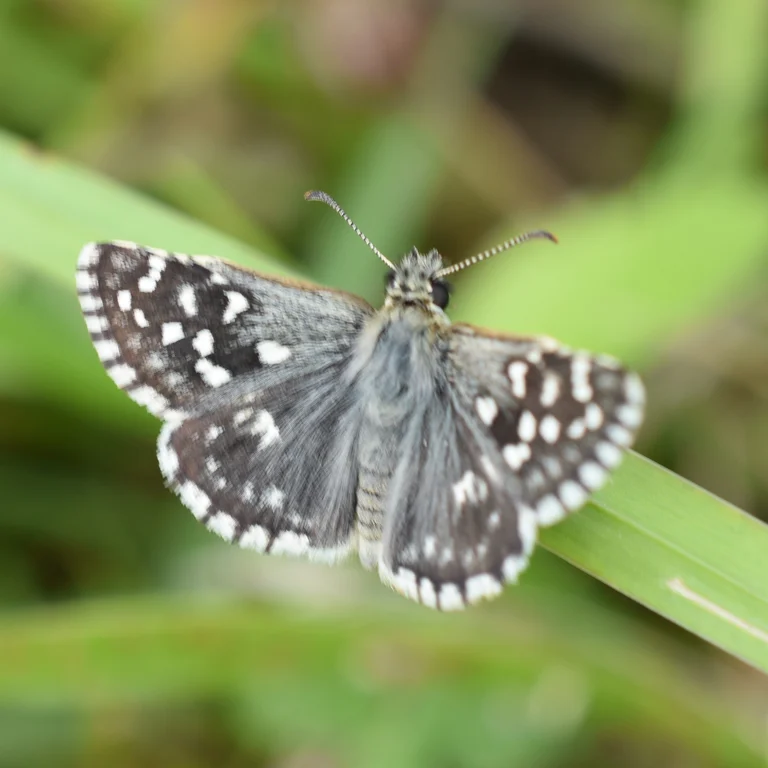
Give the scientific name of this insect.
Pyrgus malvae
